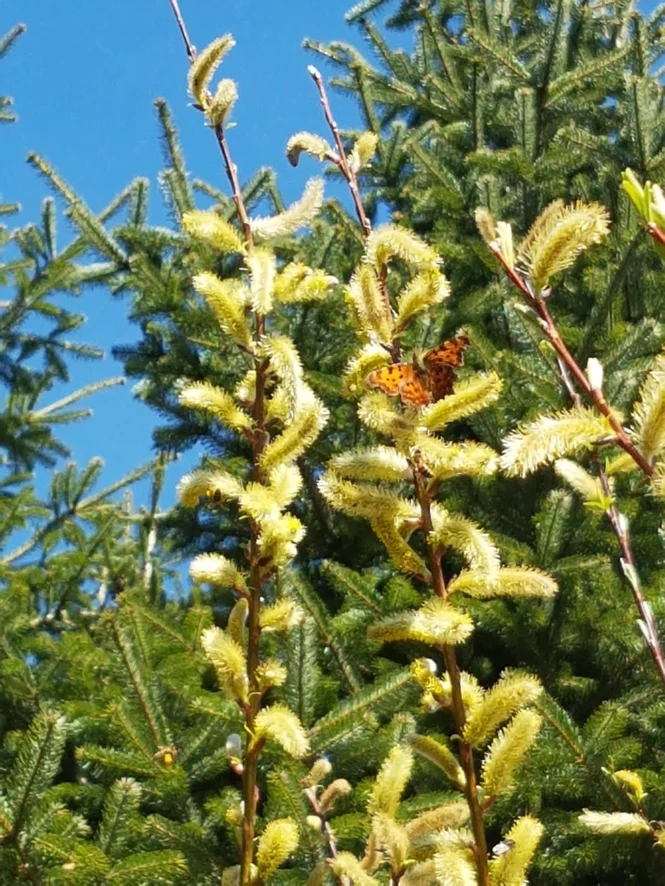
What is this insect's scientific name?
Polygonia c-album
